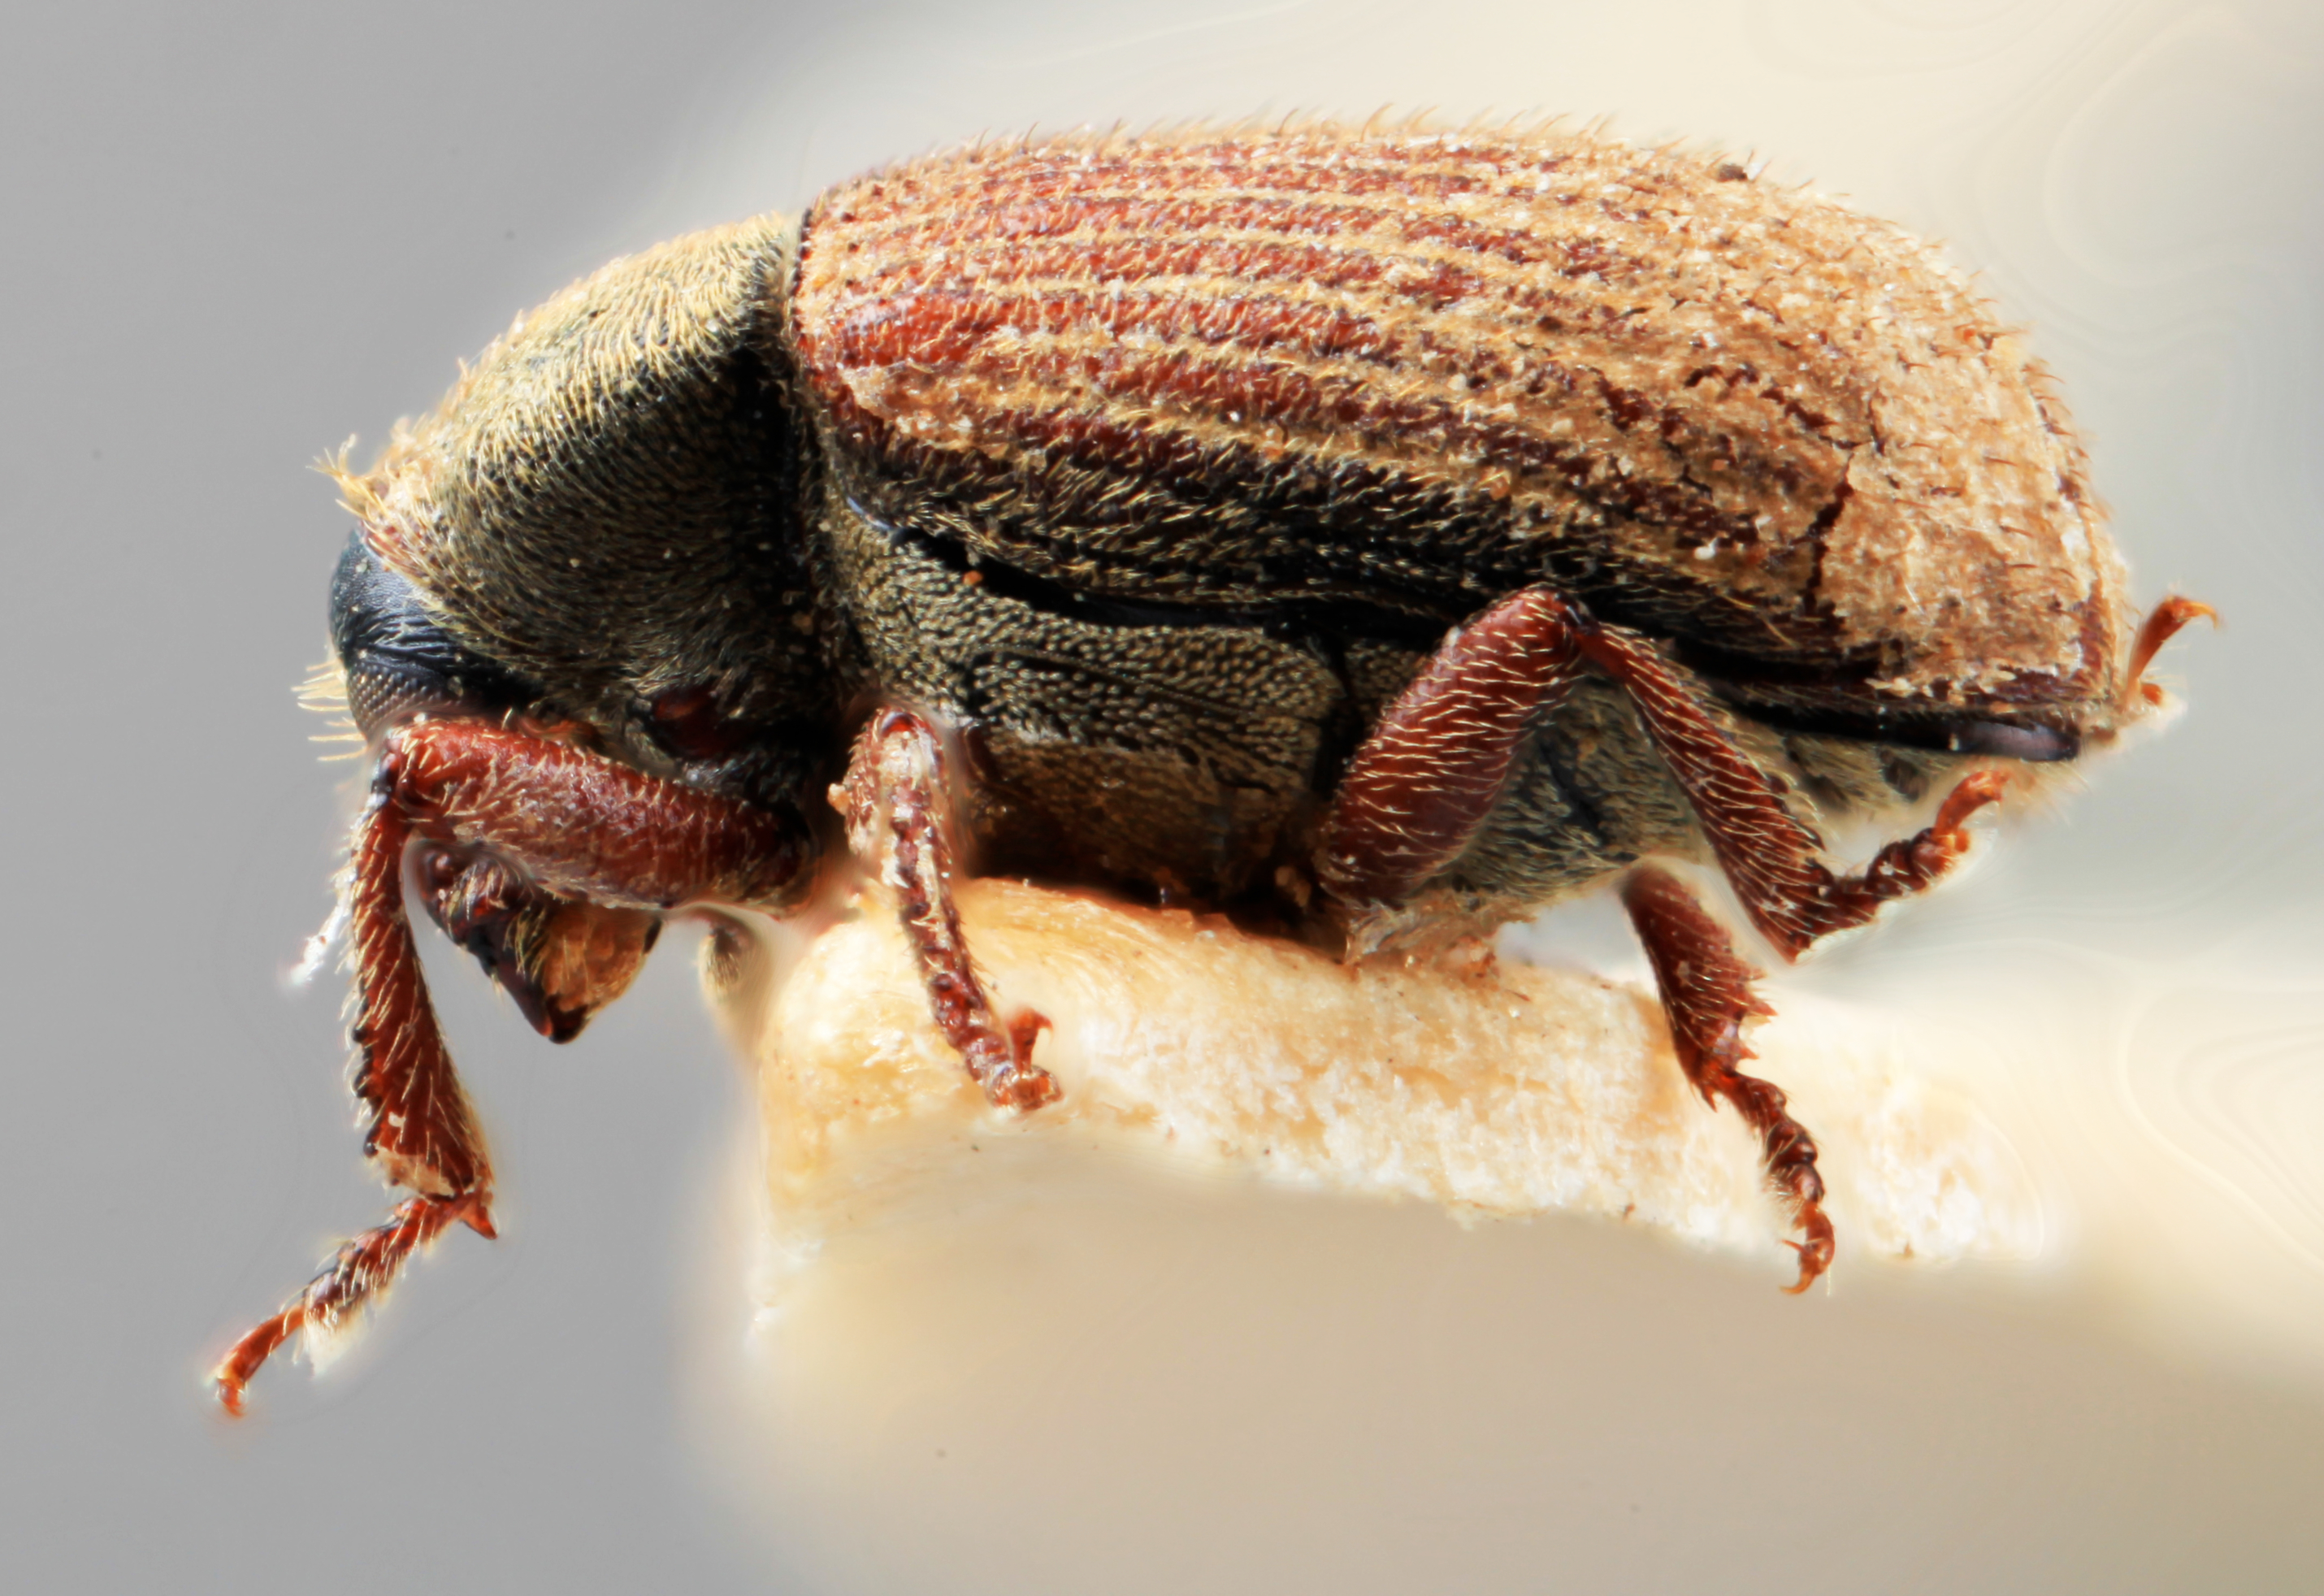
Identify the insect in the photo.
Pseudoxylechinus indicus
